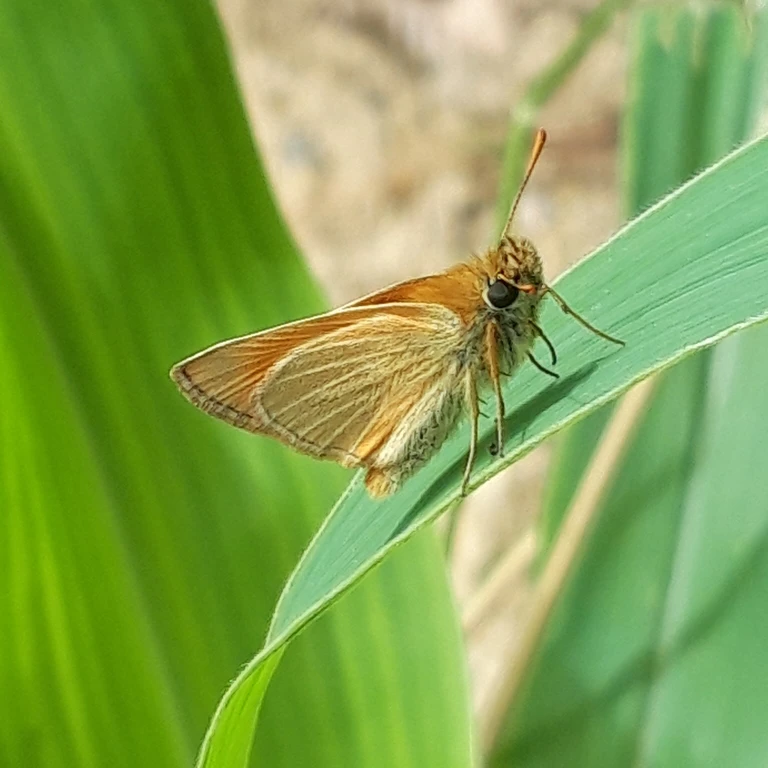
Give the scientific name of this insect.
Thymelicus sylvestris
